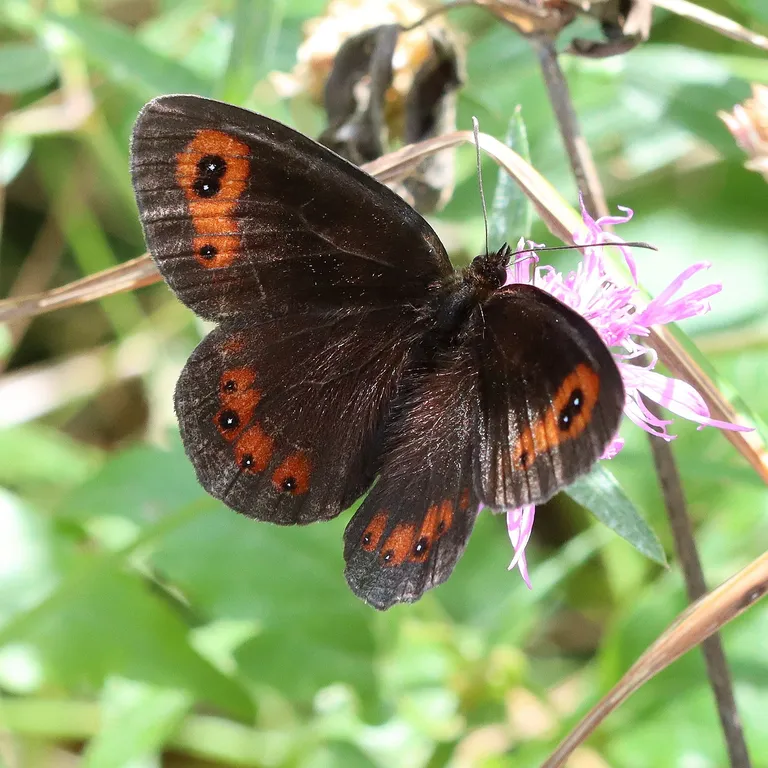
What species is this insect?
Erebia aethiops
